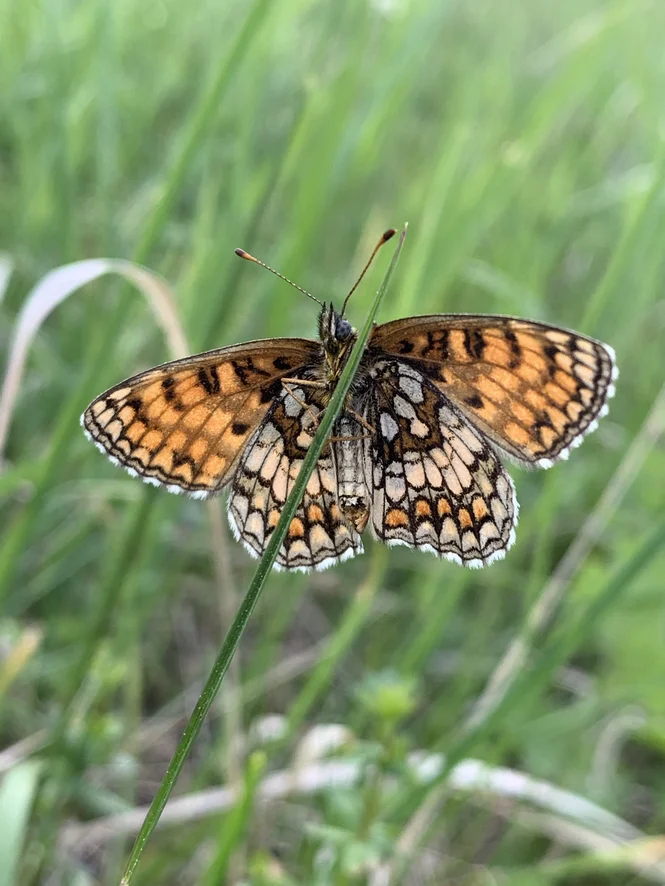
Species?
Melitaea athalia
